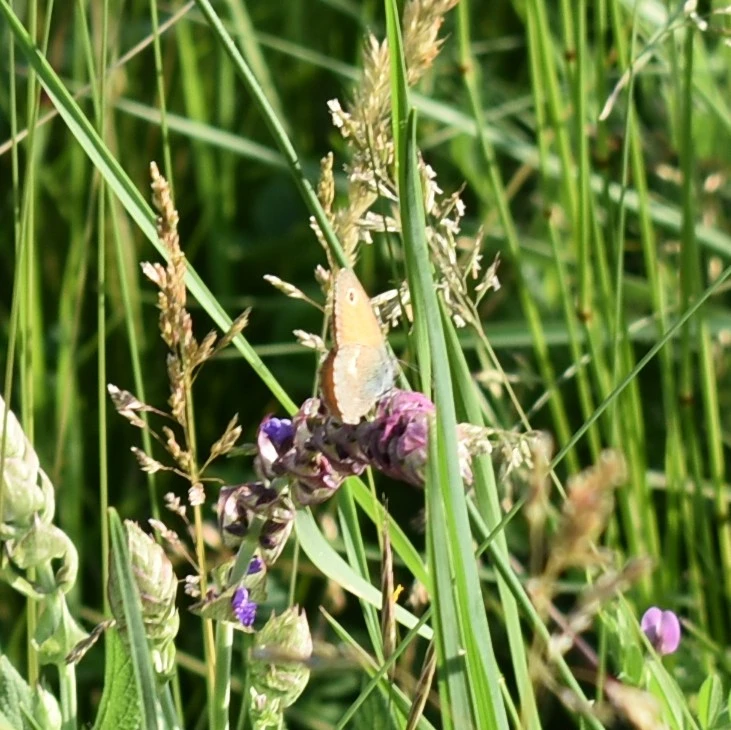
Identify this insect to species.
Coenonympha pamphilus
